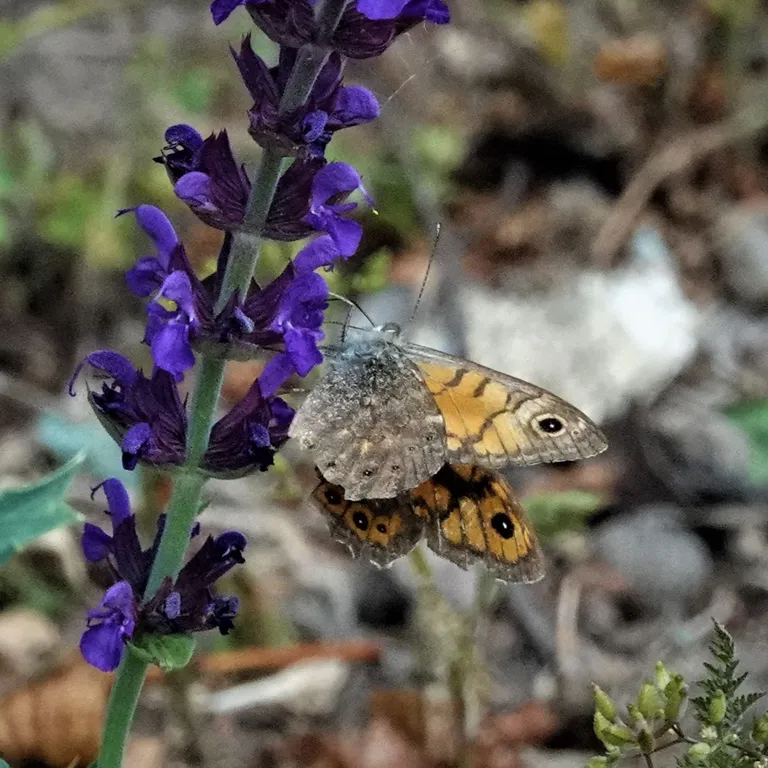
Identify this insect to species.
Lasiommata megera (also Pararge megera)
